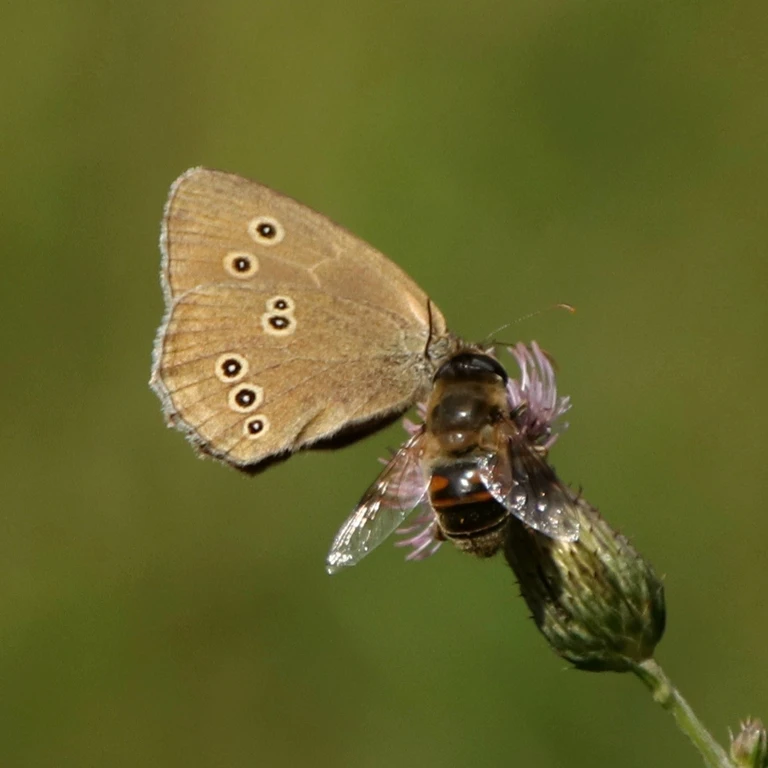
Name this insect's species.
Aphantopus hyperantus
